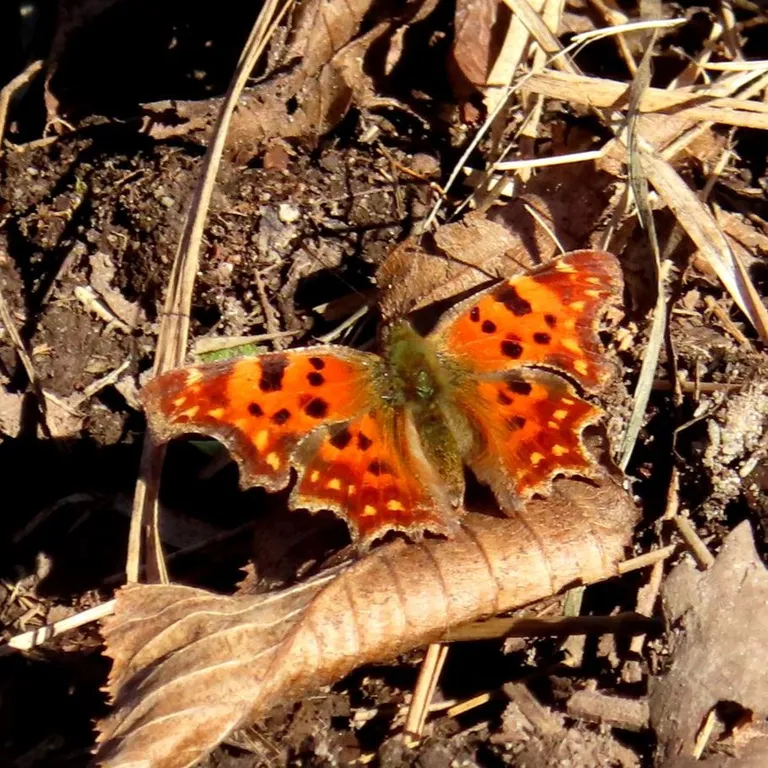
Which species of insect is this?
Polygonia c-album
